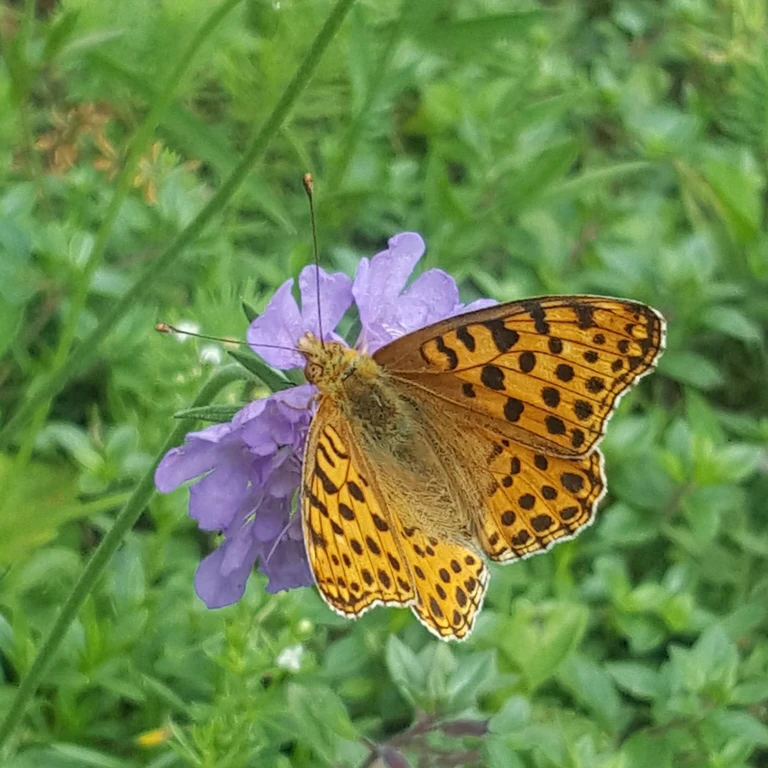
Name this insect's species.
Issoria lathonia
